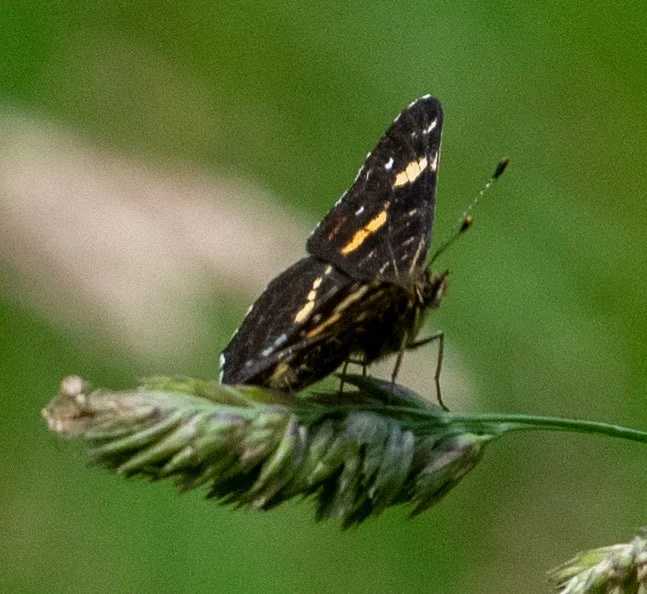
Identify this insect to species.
Araschnia levana
